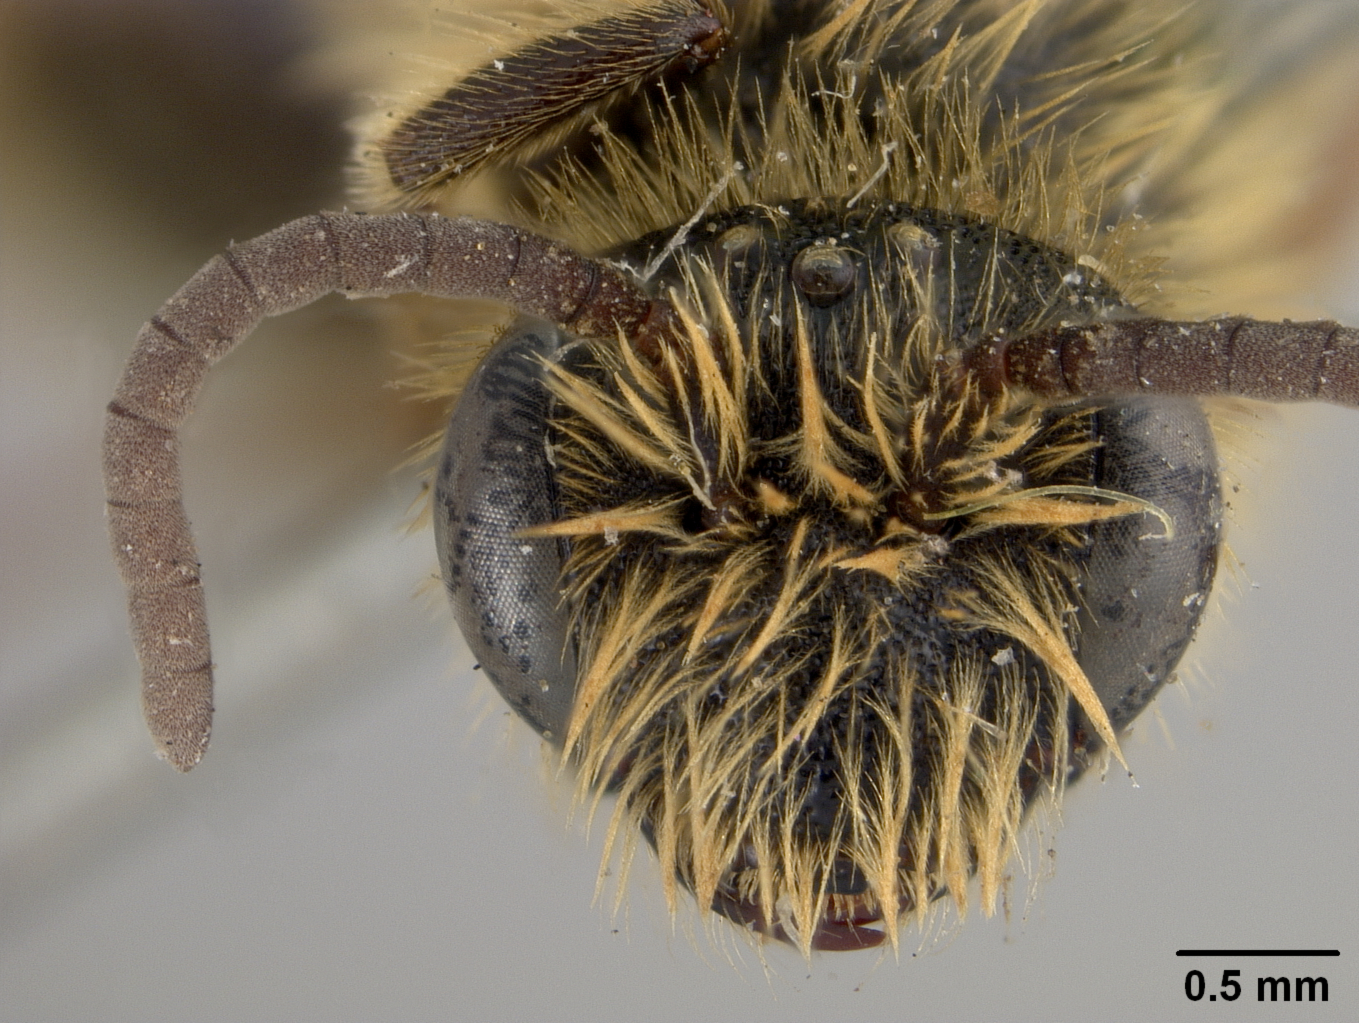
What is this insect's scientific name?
Andrena tacitula
